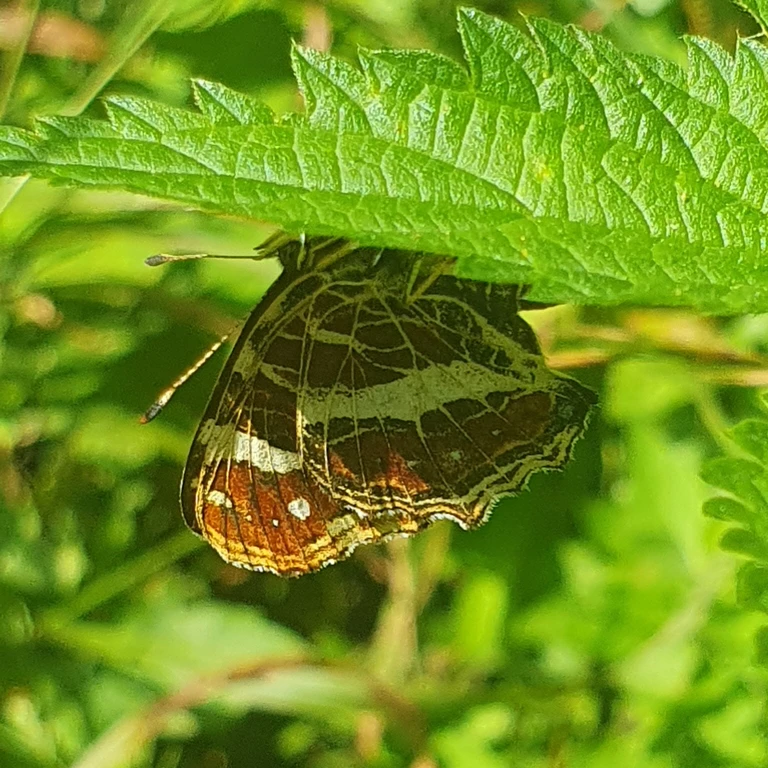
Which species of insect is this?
Araschnia levana
